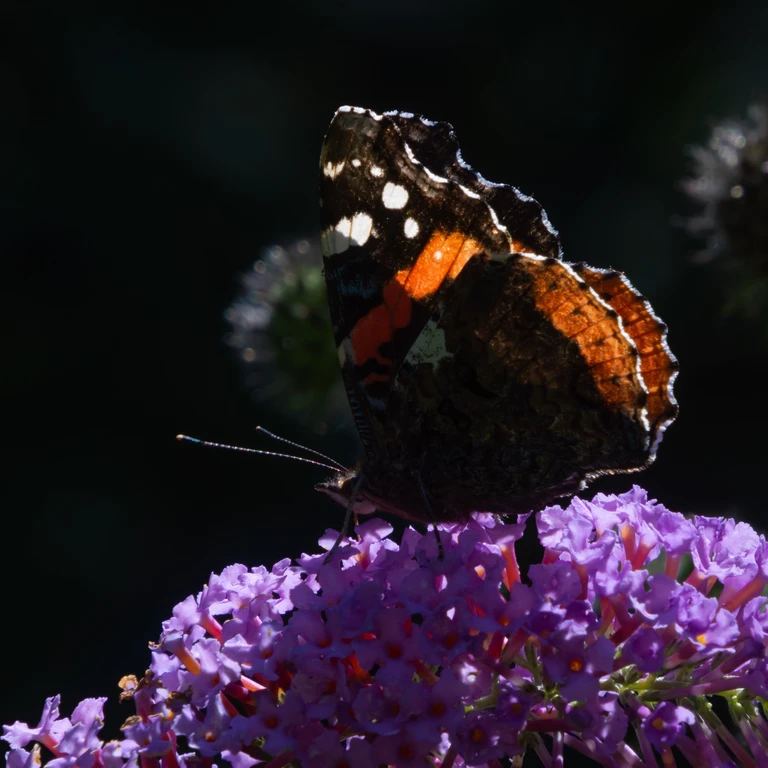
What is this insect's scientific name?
Vanessa atalanta
